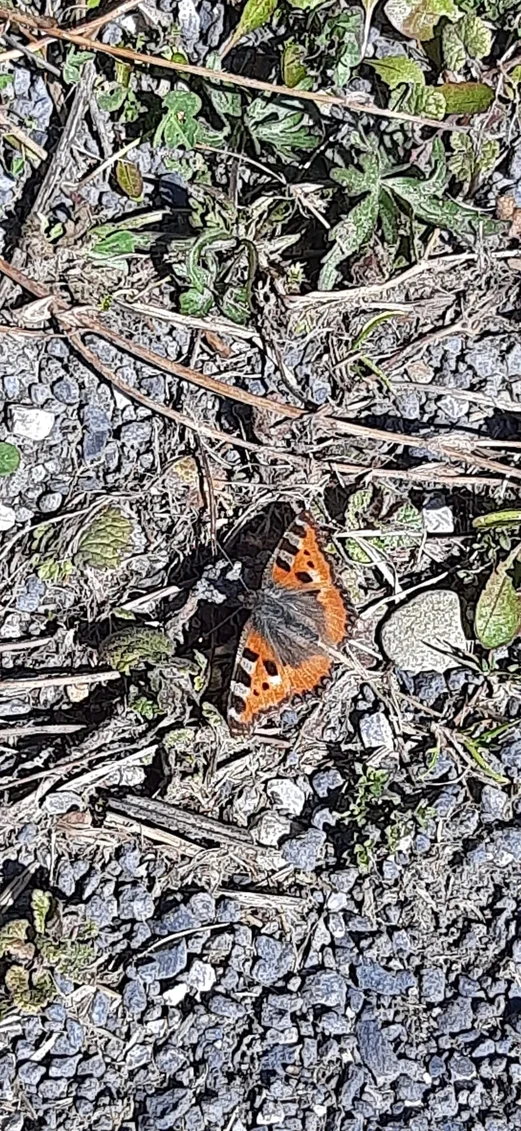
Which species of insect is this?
Aglais urticae
